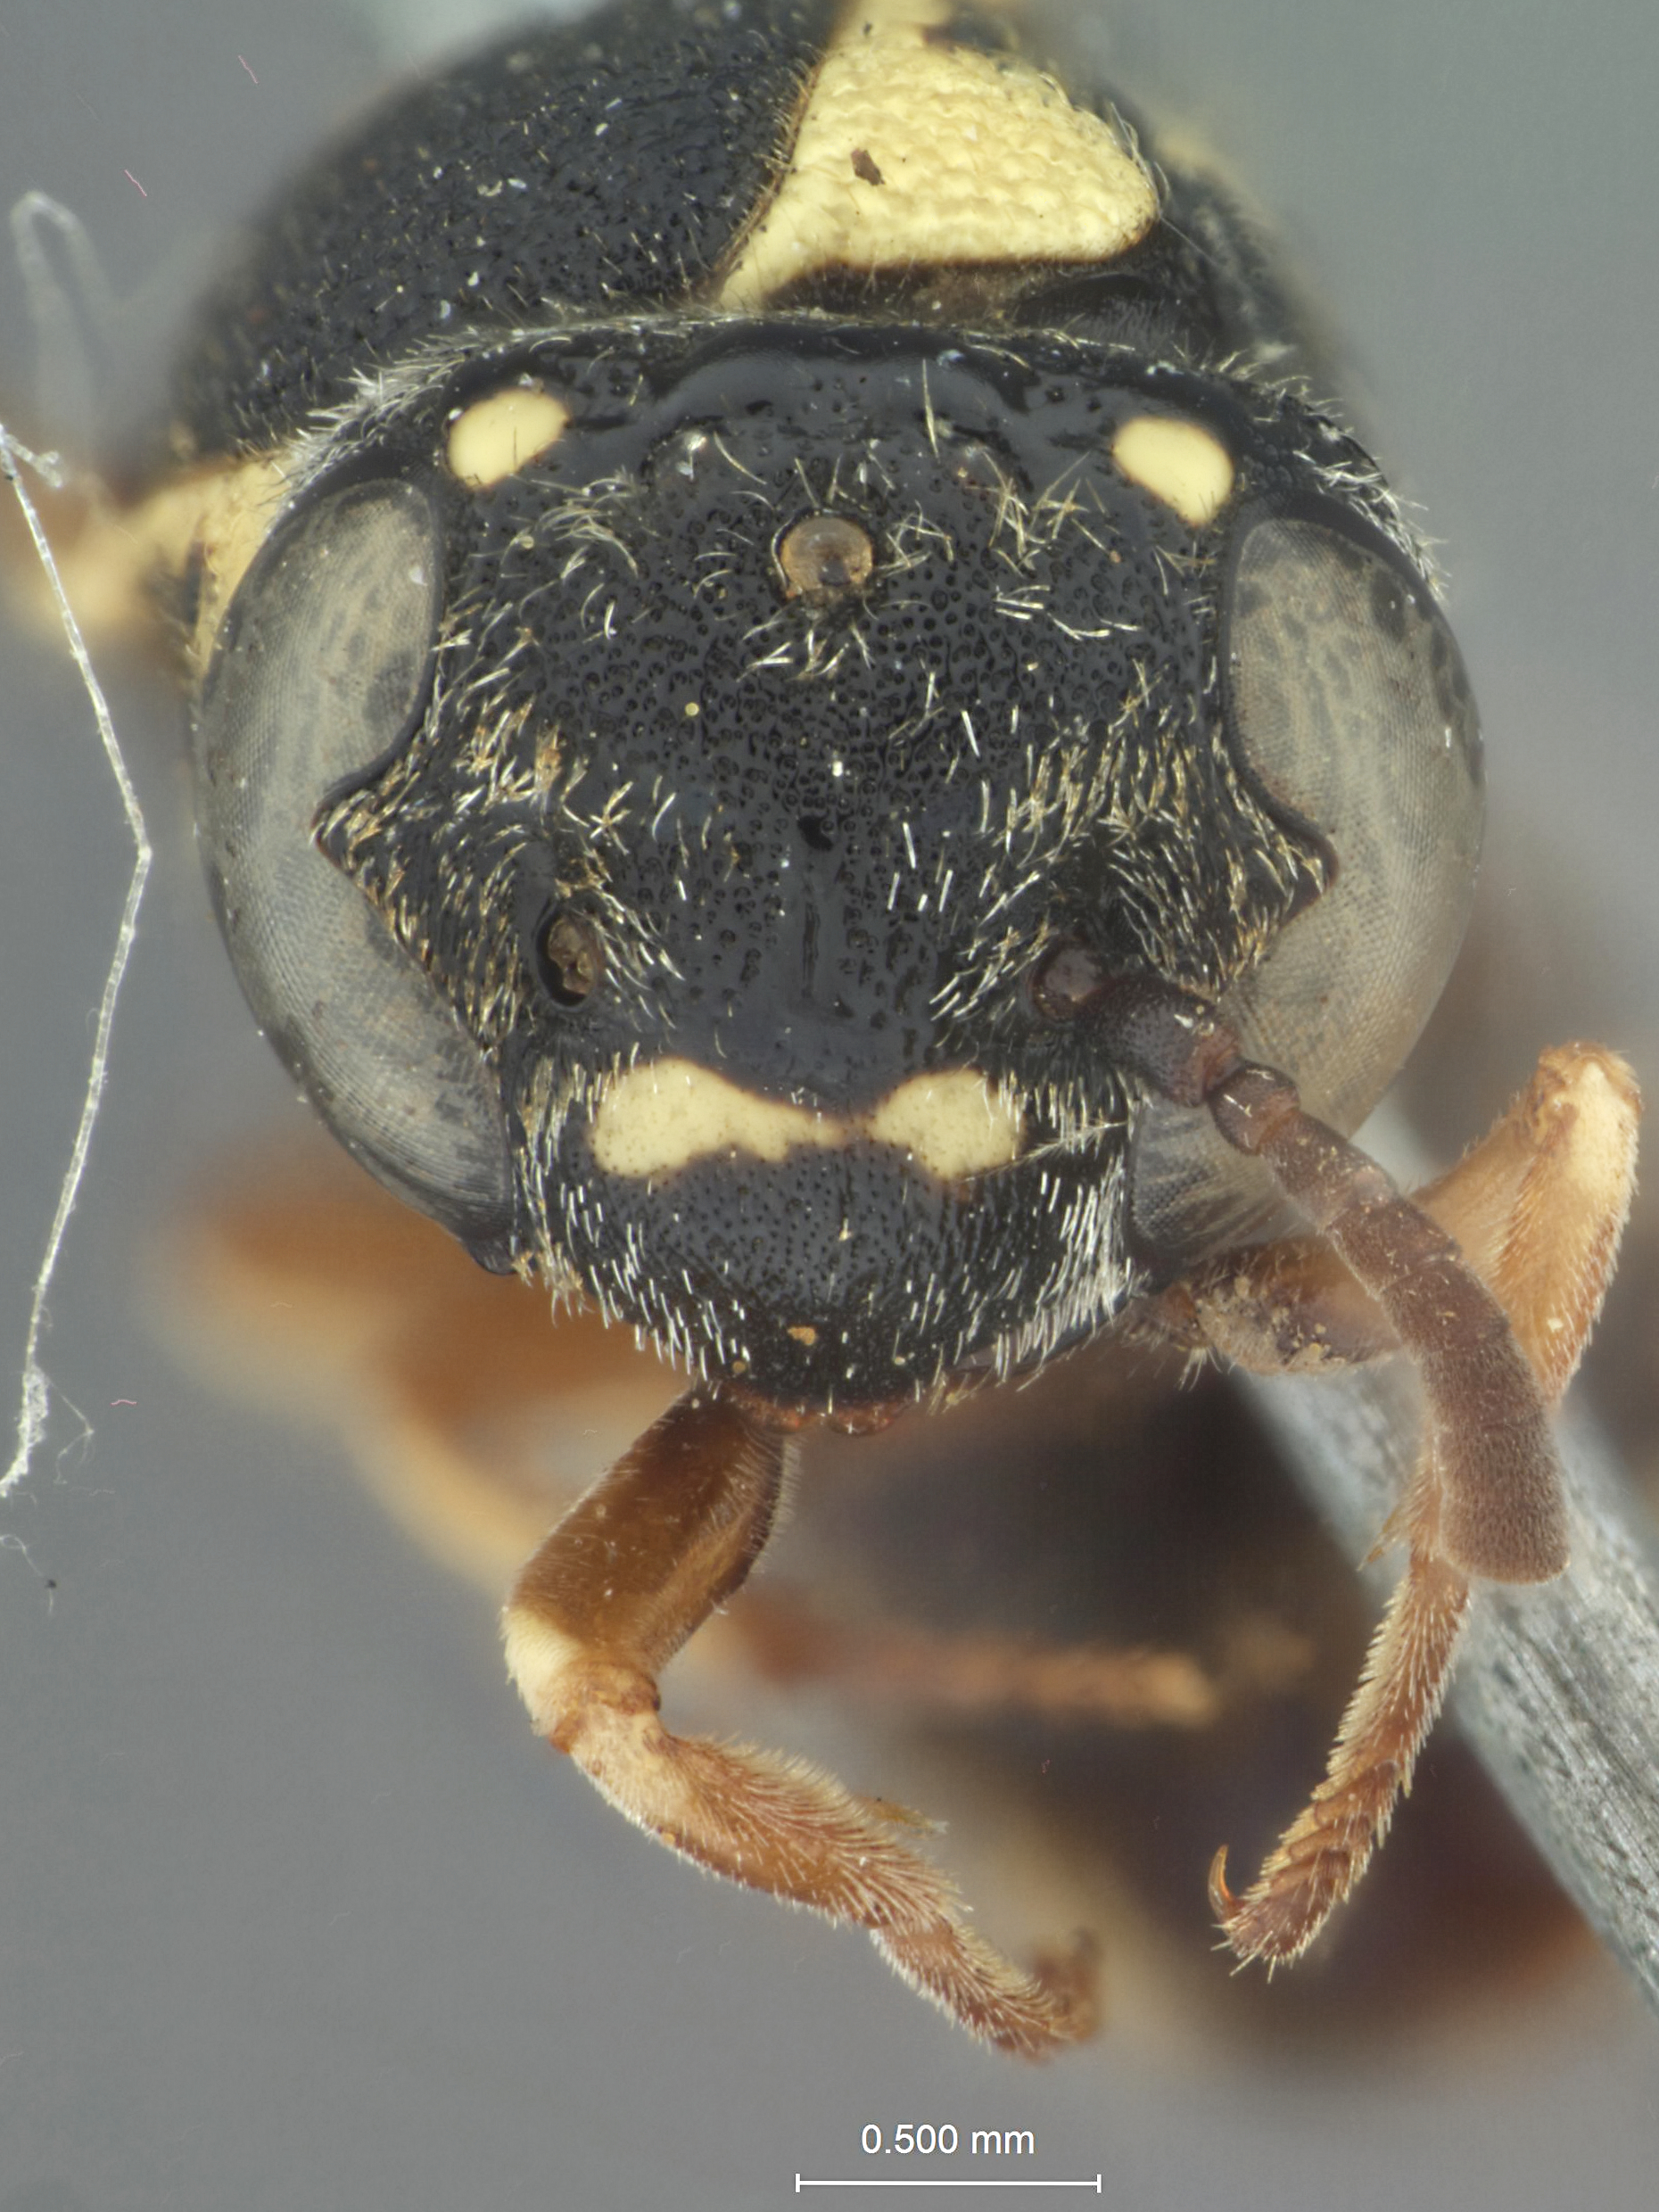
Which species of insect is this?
Psiliglossa simplicipes
